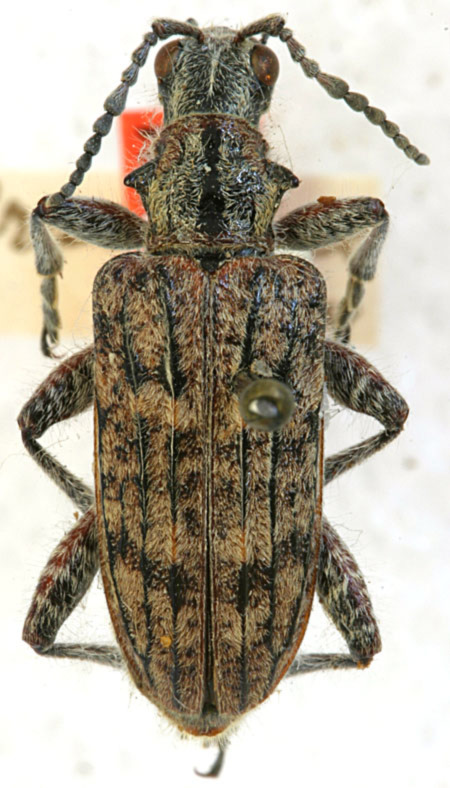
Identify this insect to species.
Rhagium inquisitor (also Rhagium crassipes)
